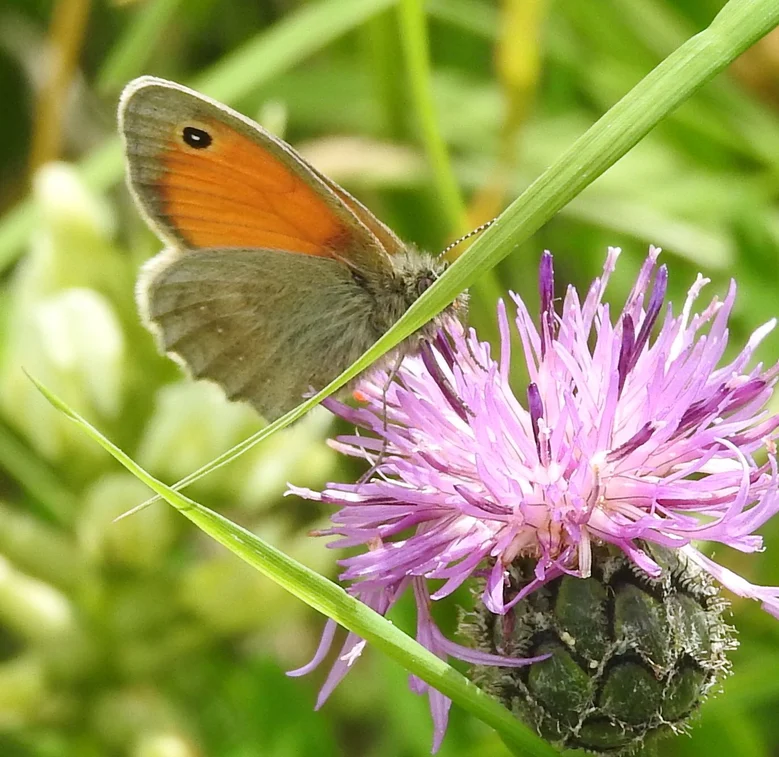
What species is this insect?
Coenonympha pamphilus
